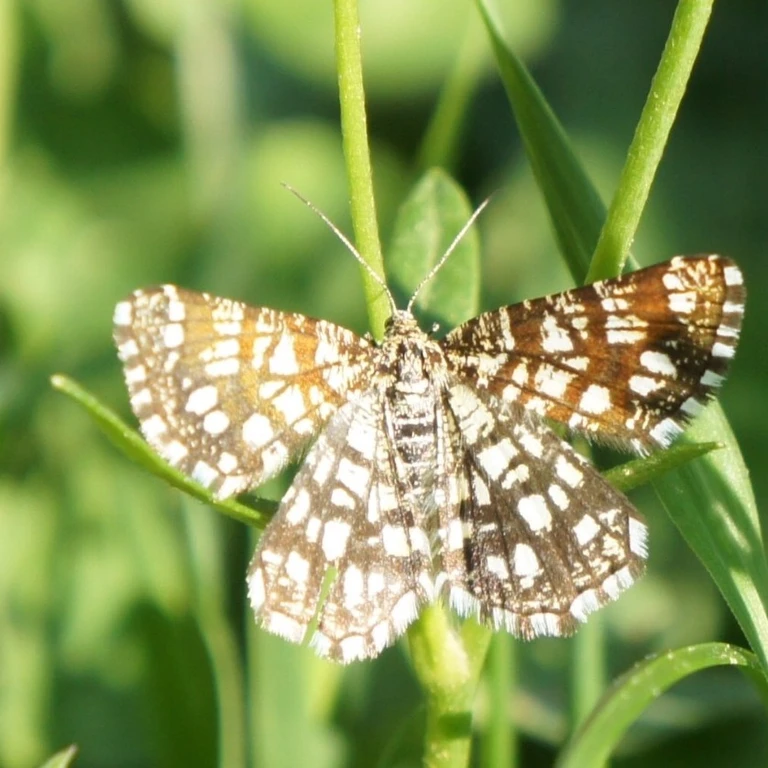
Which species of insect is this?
Chiasmia clathrata
